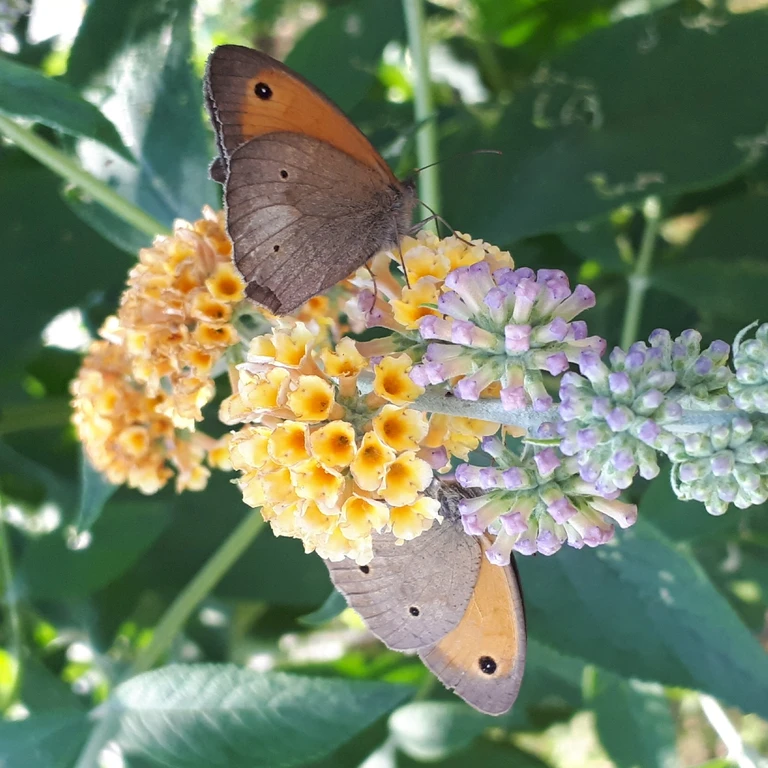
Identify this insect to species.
Maniola jurtina
